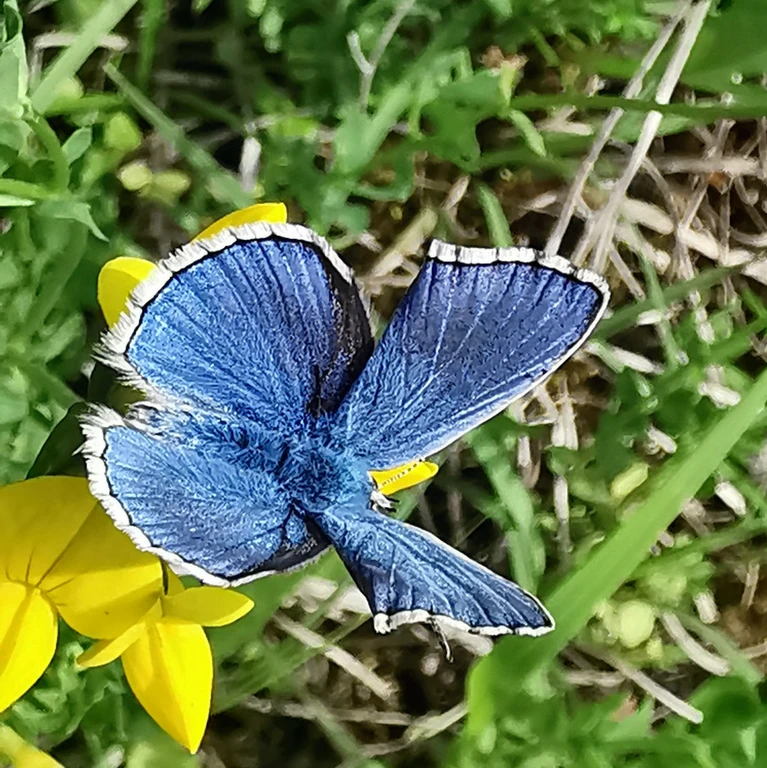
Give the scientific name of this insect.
Lysandra bellargus
